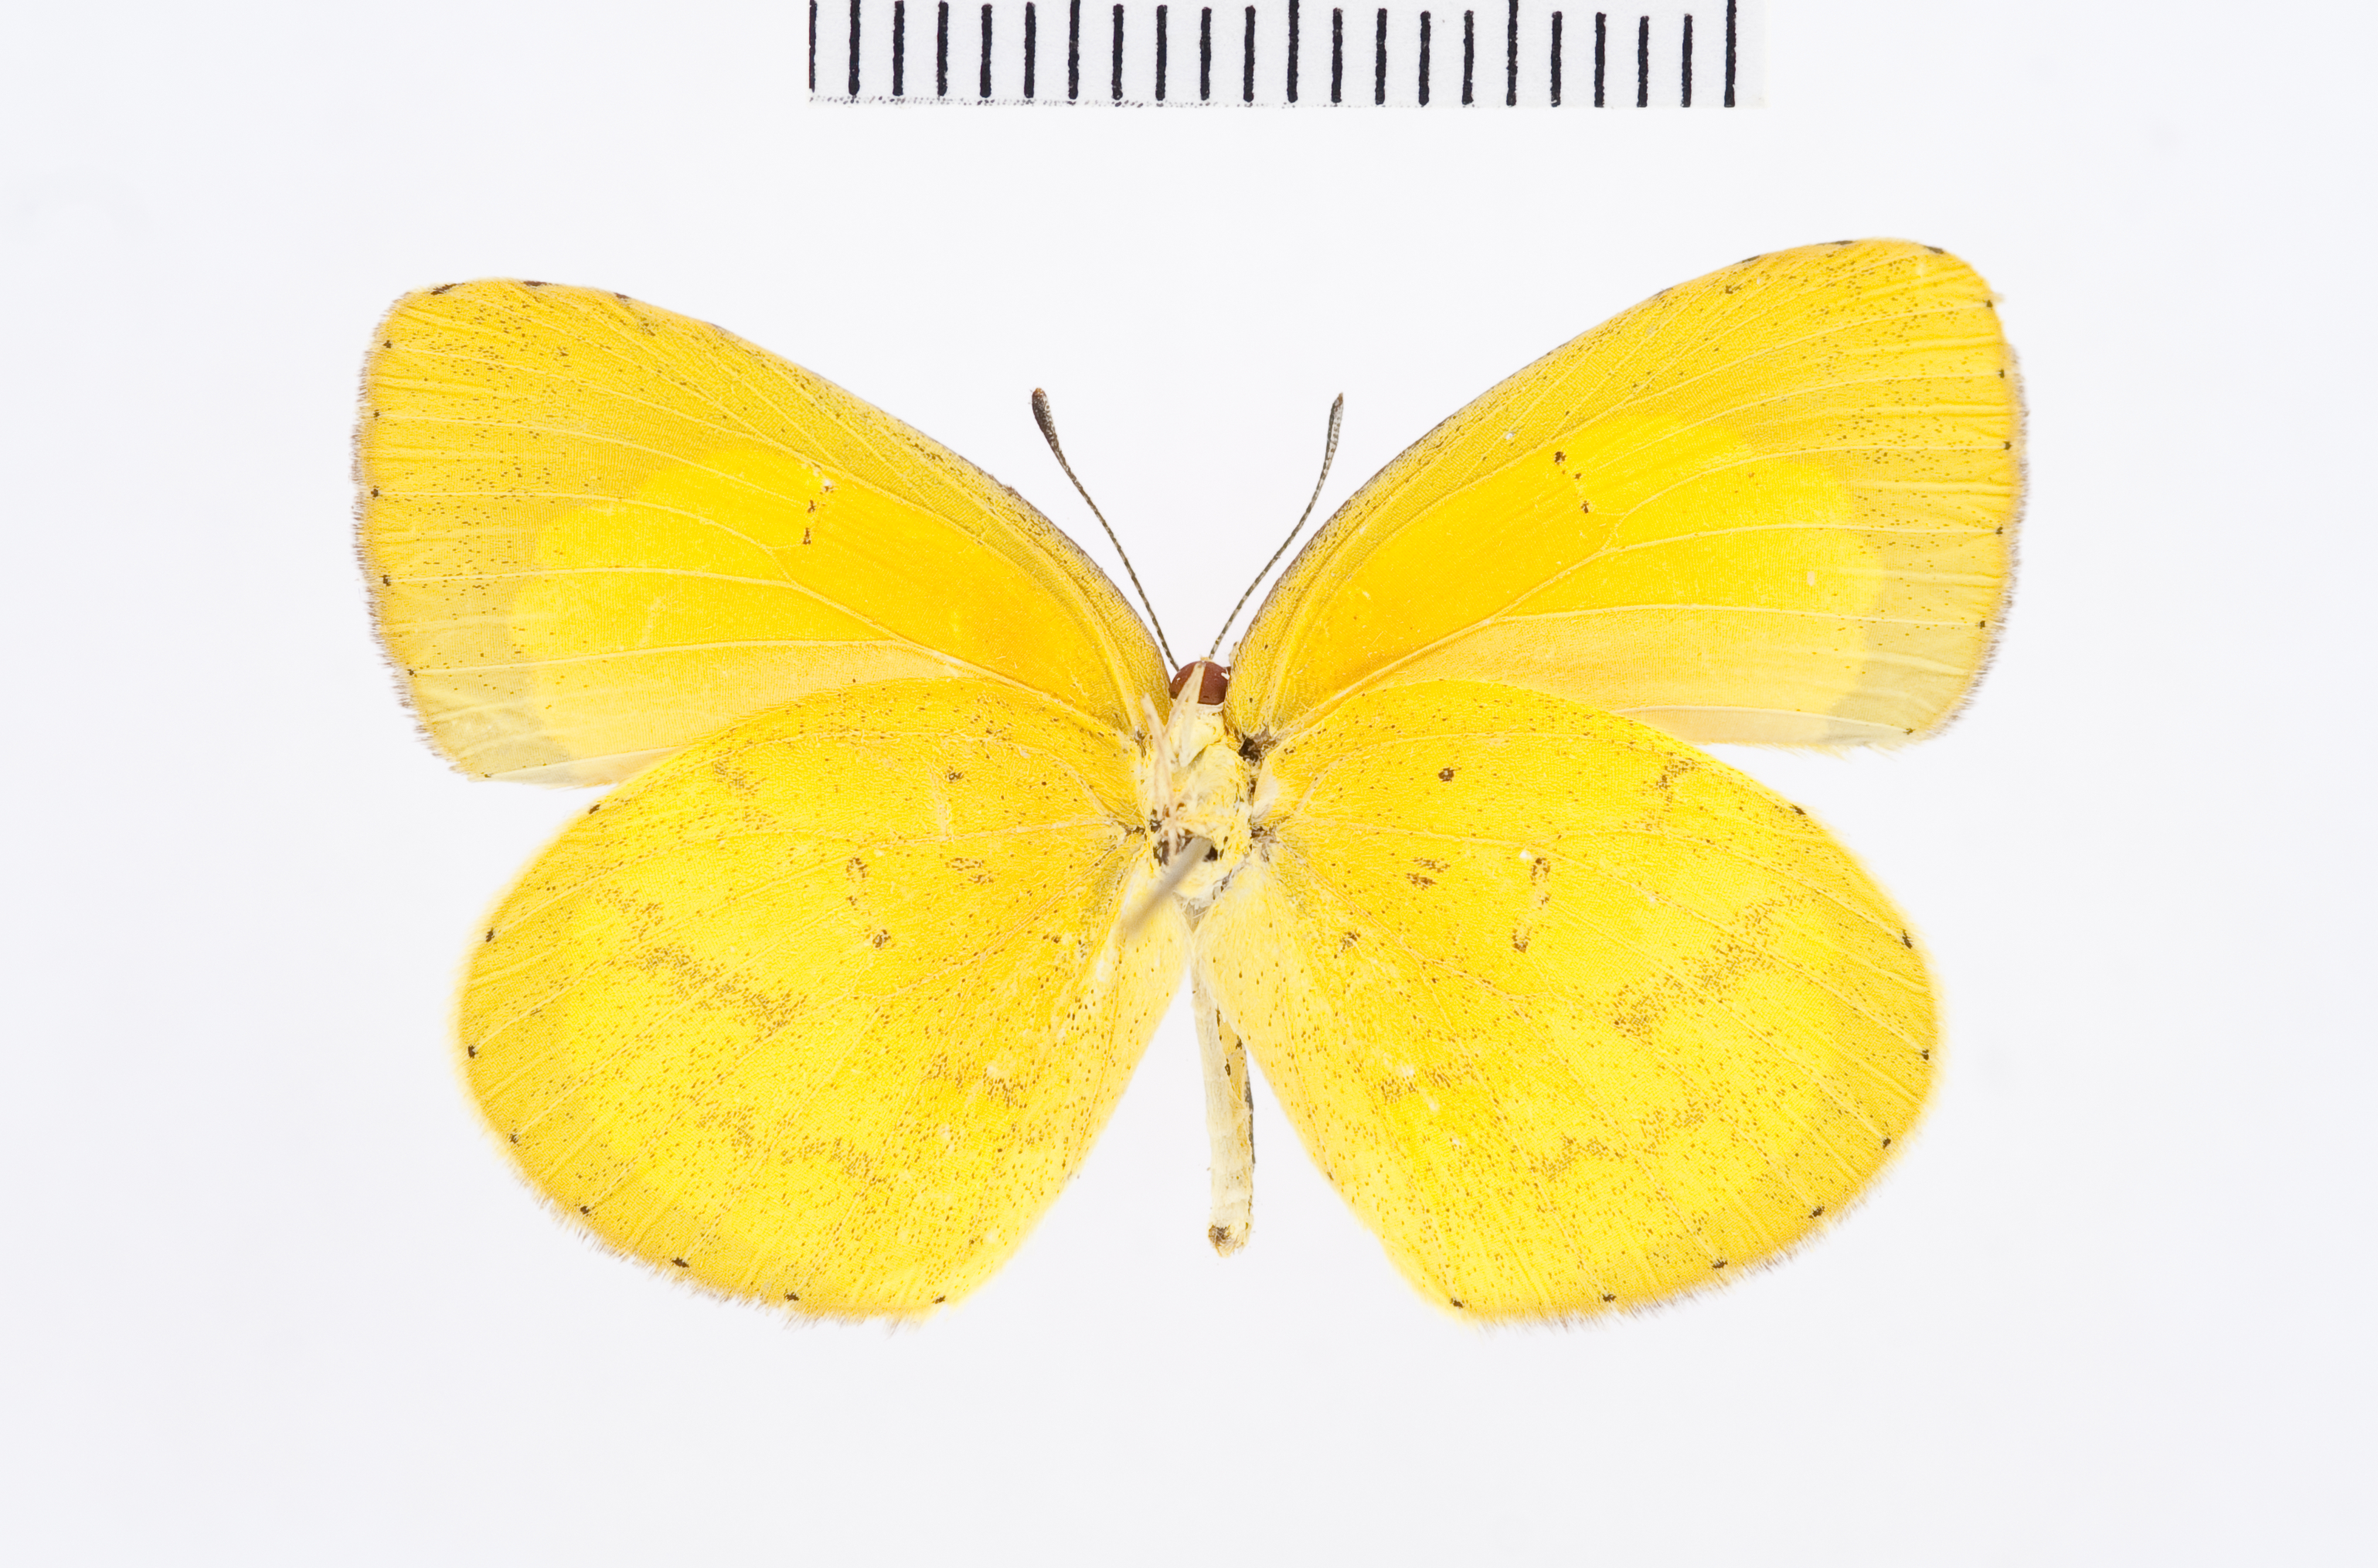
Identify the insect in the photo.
Eurema brigitta
